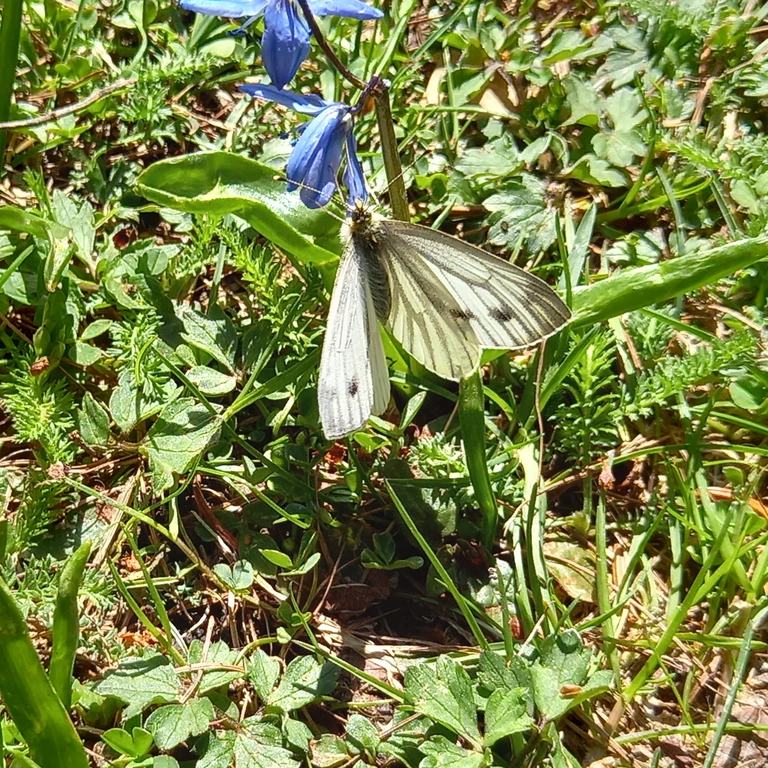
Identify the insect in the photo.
Pieris napi
